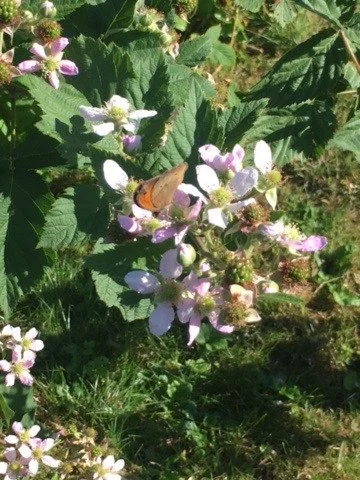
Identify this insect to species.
Maniola jurtina
